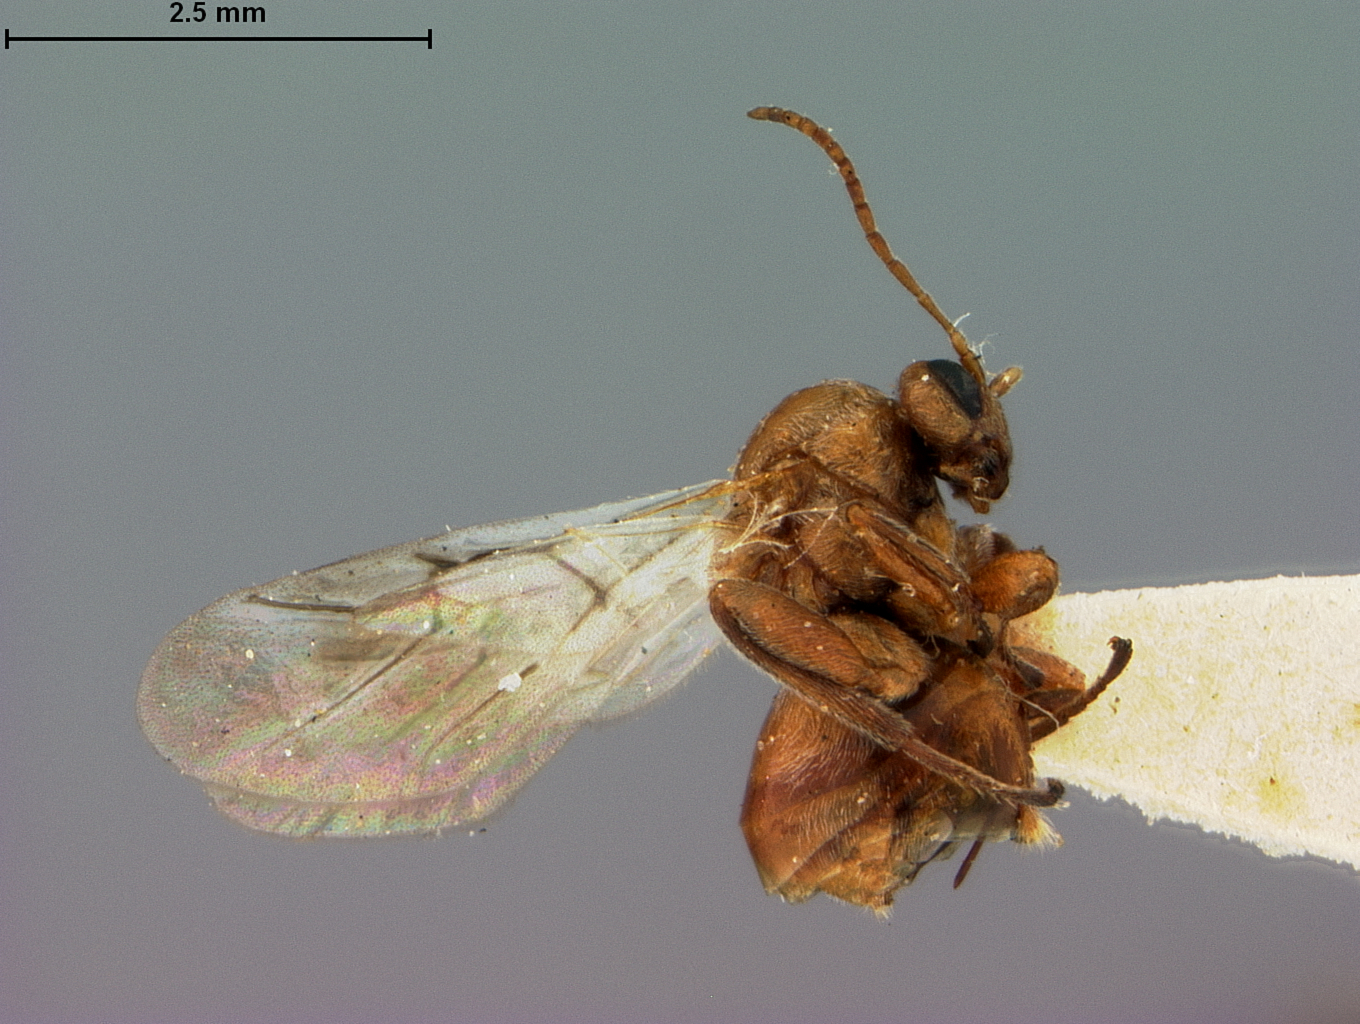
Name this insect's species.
Holcaspis weldi
